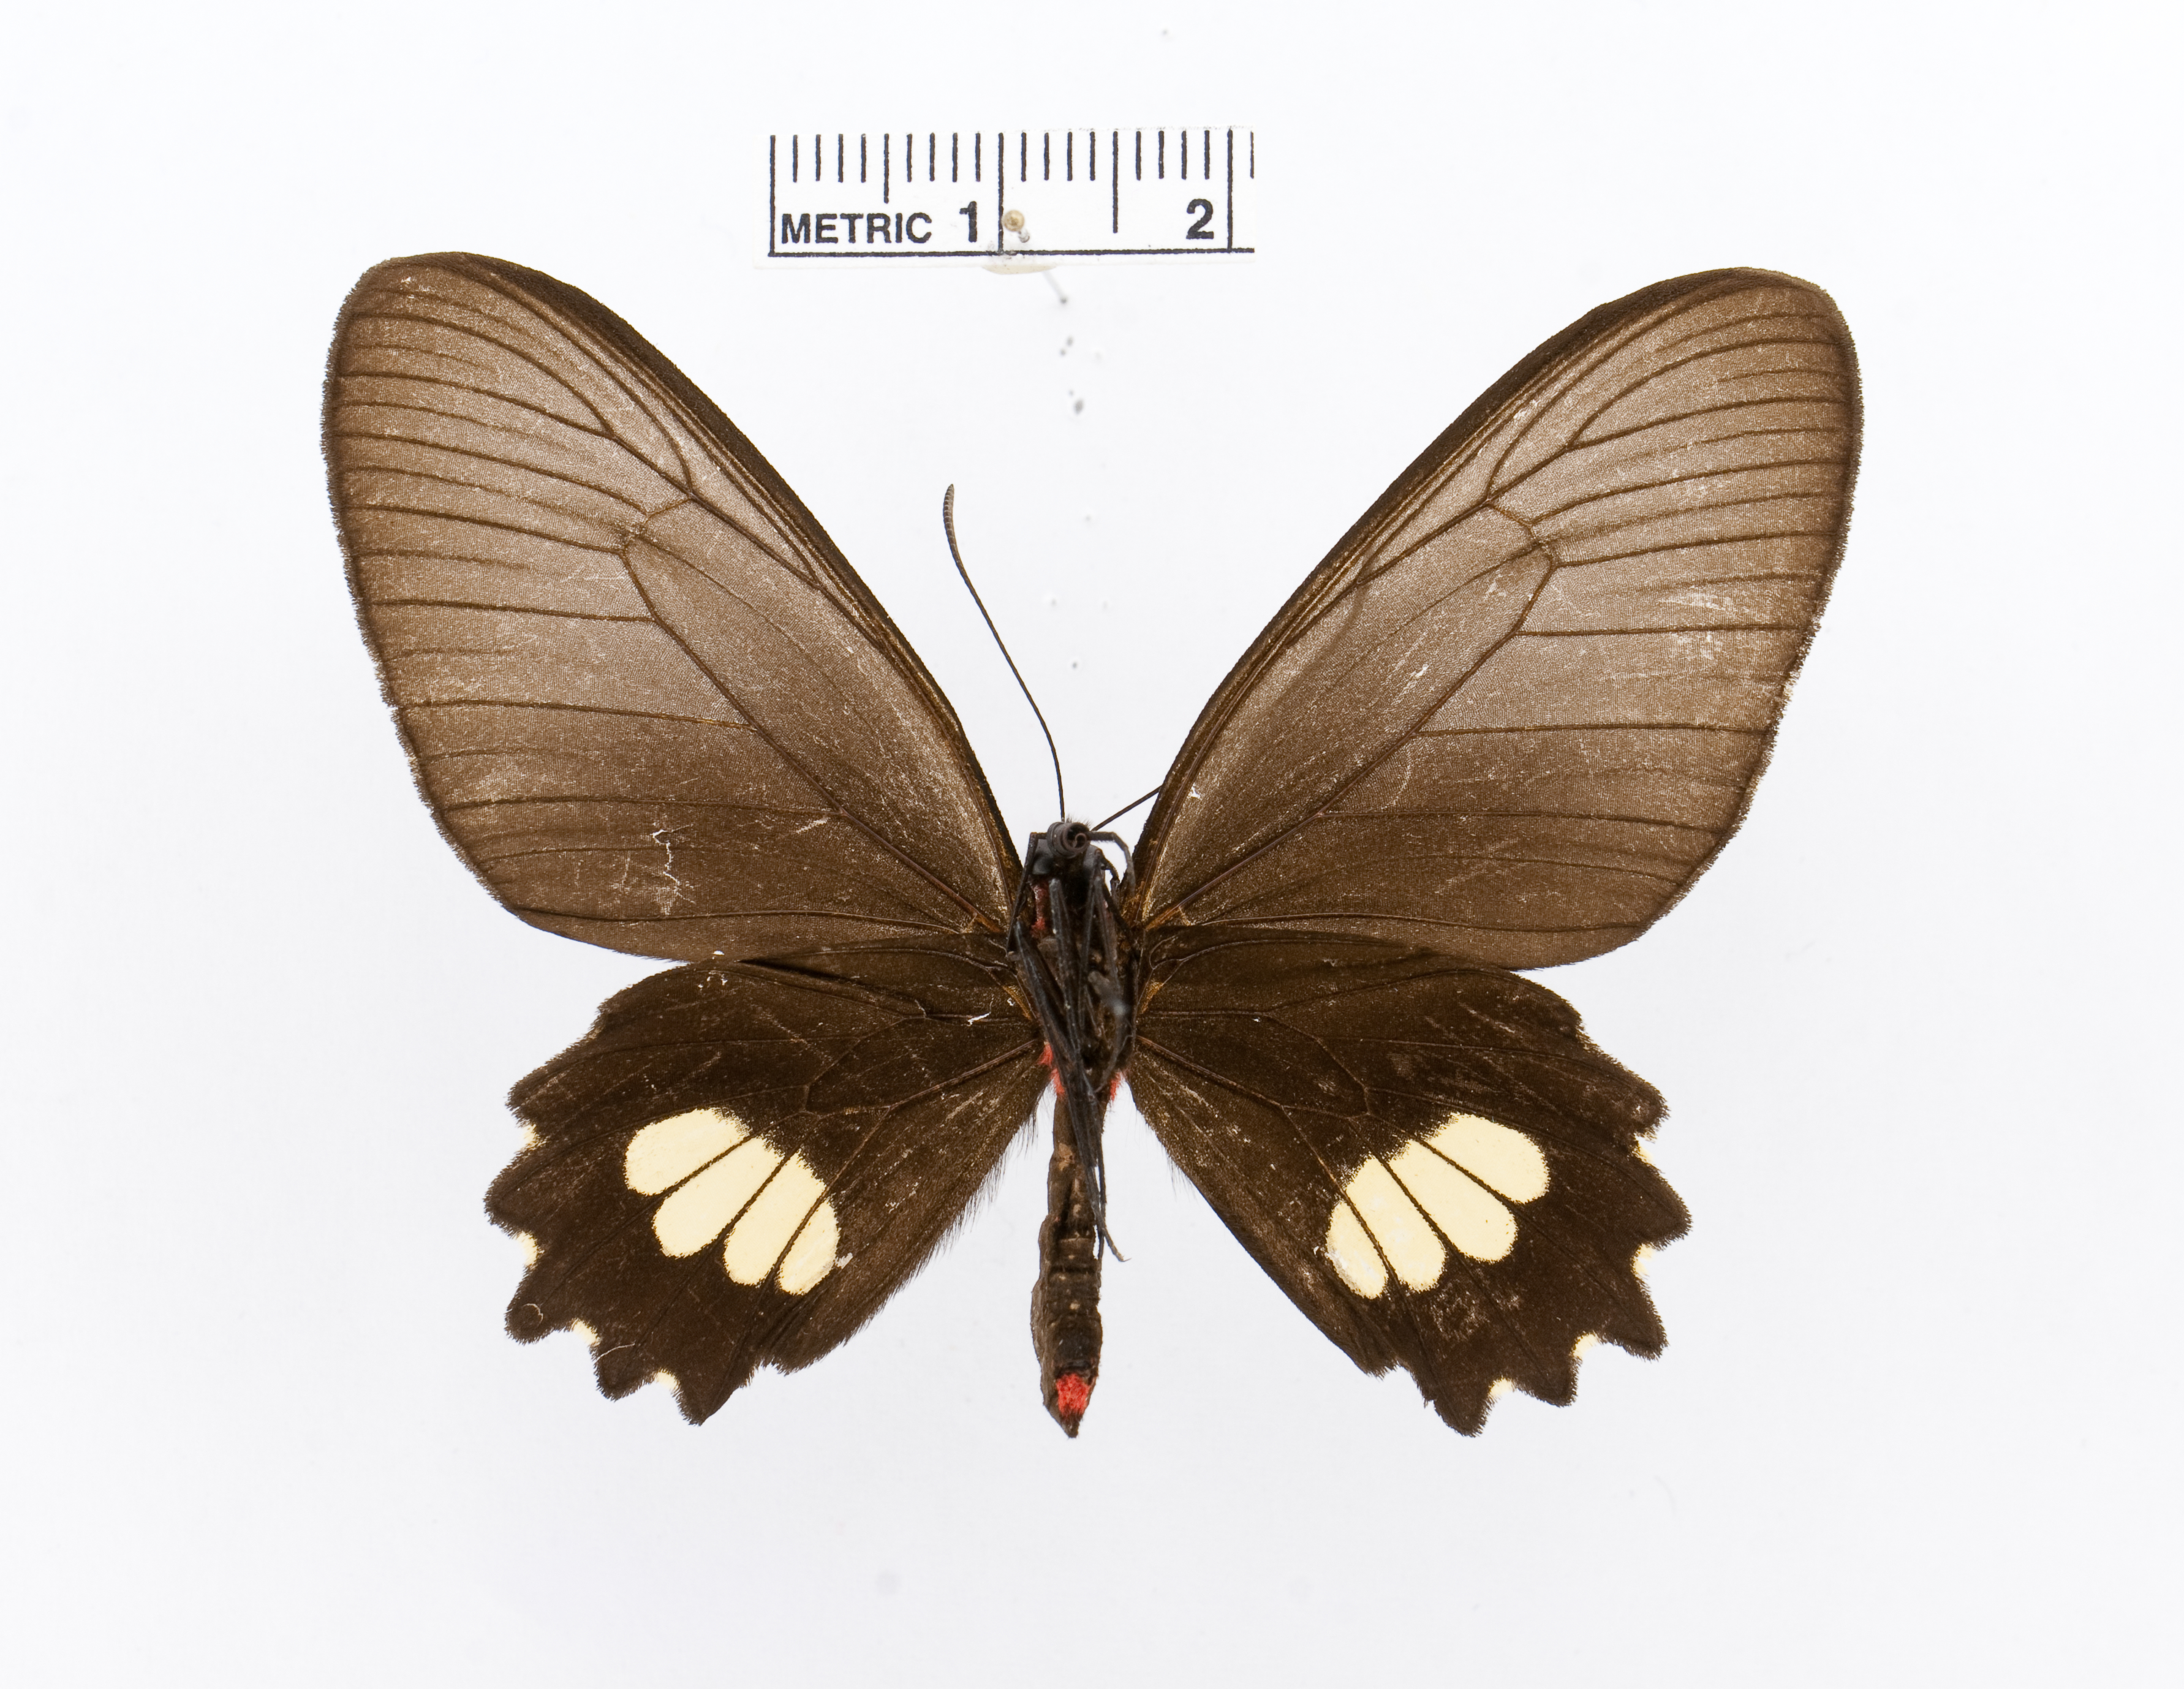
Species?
Parides aeneas
